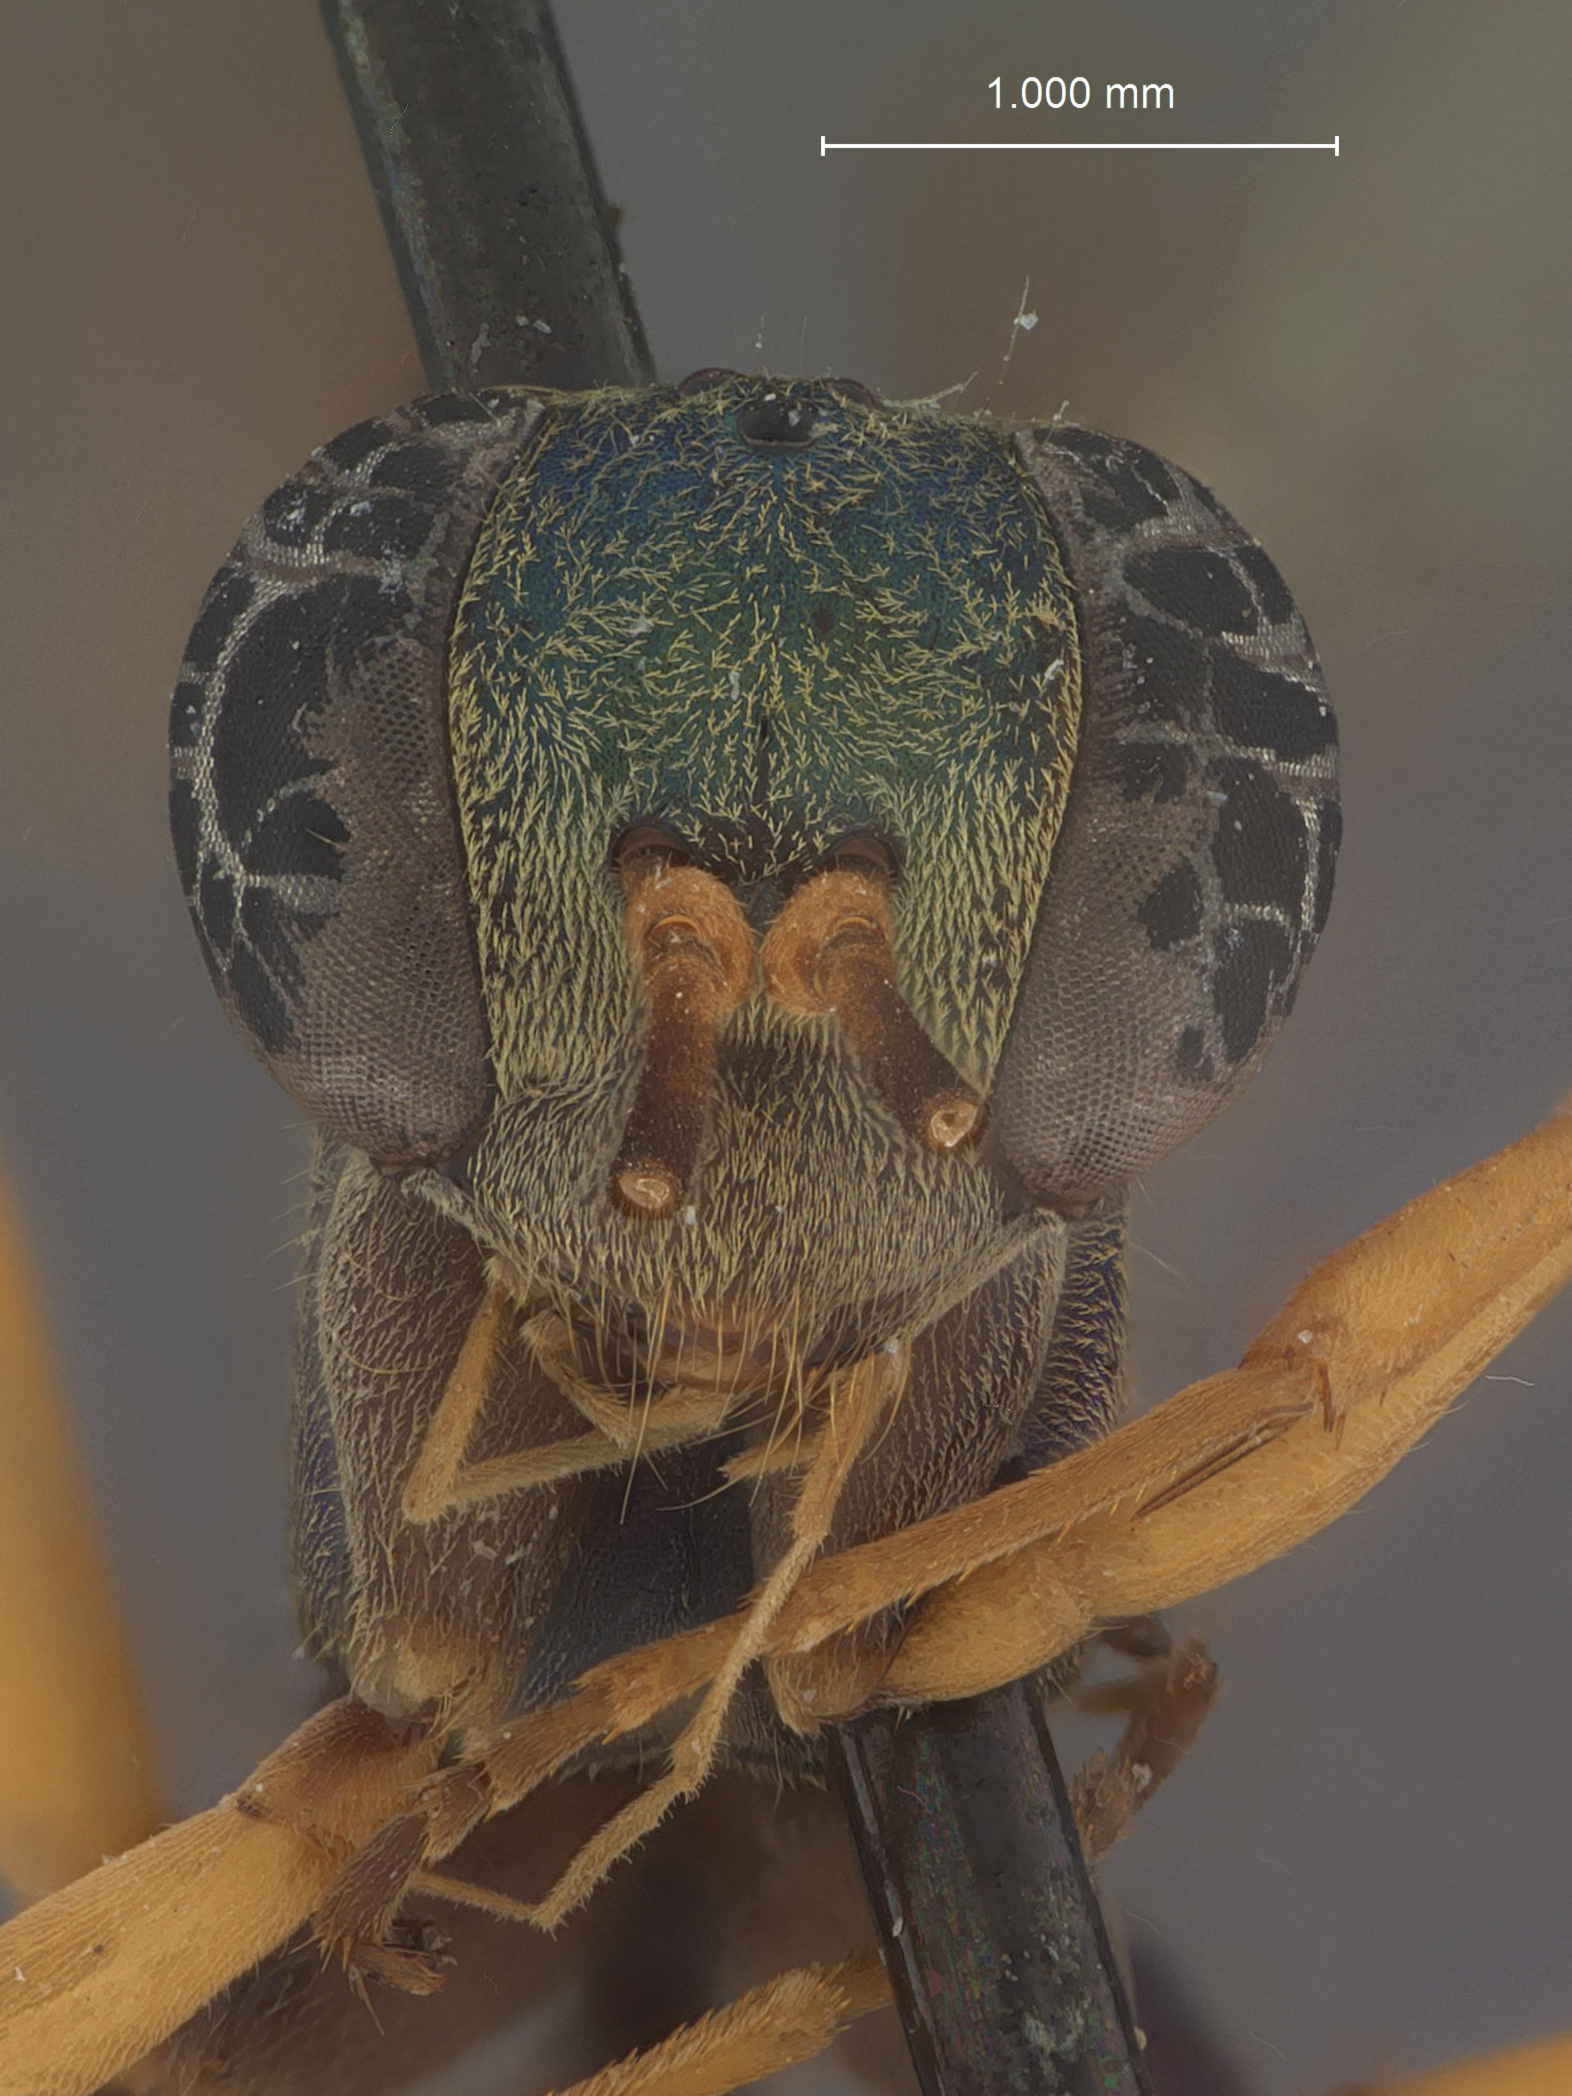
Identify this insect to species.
Auplopus minus
